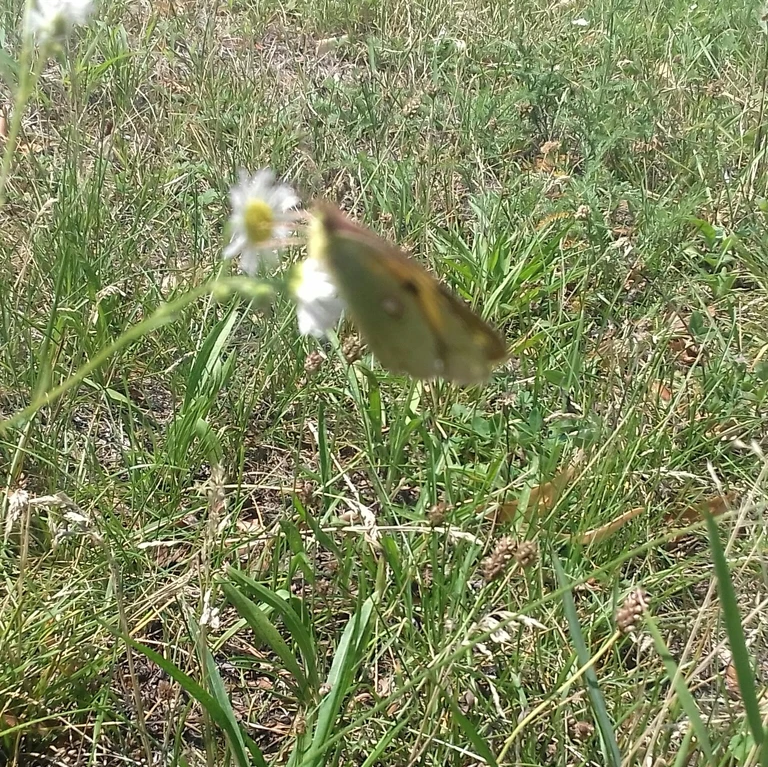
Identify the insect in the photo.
Colias croceus
